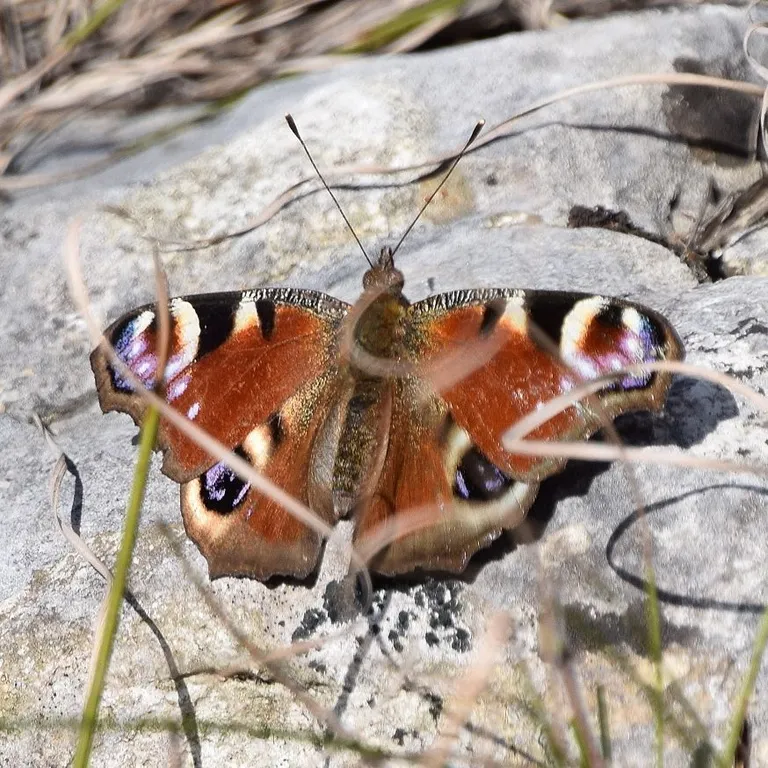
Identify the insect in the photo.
Aglais io
